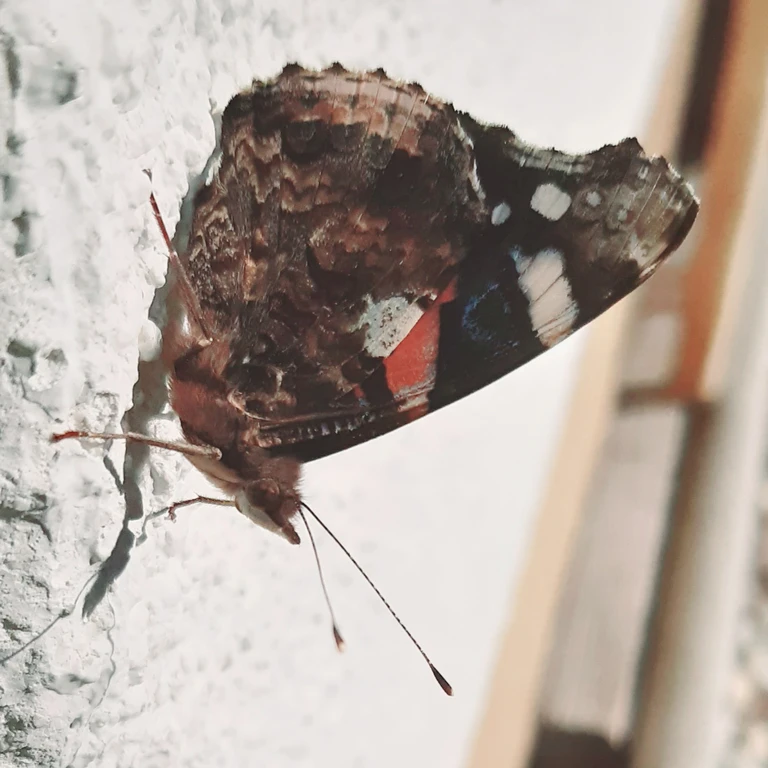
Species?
Vanessa atalanta
